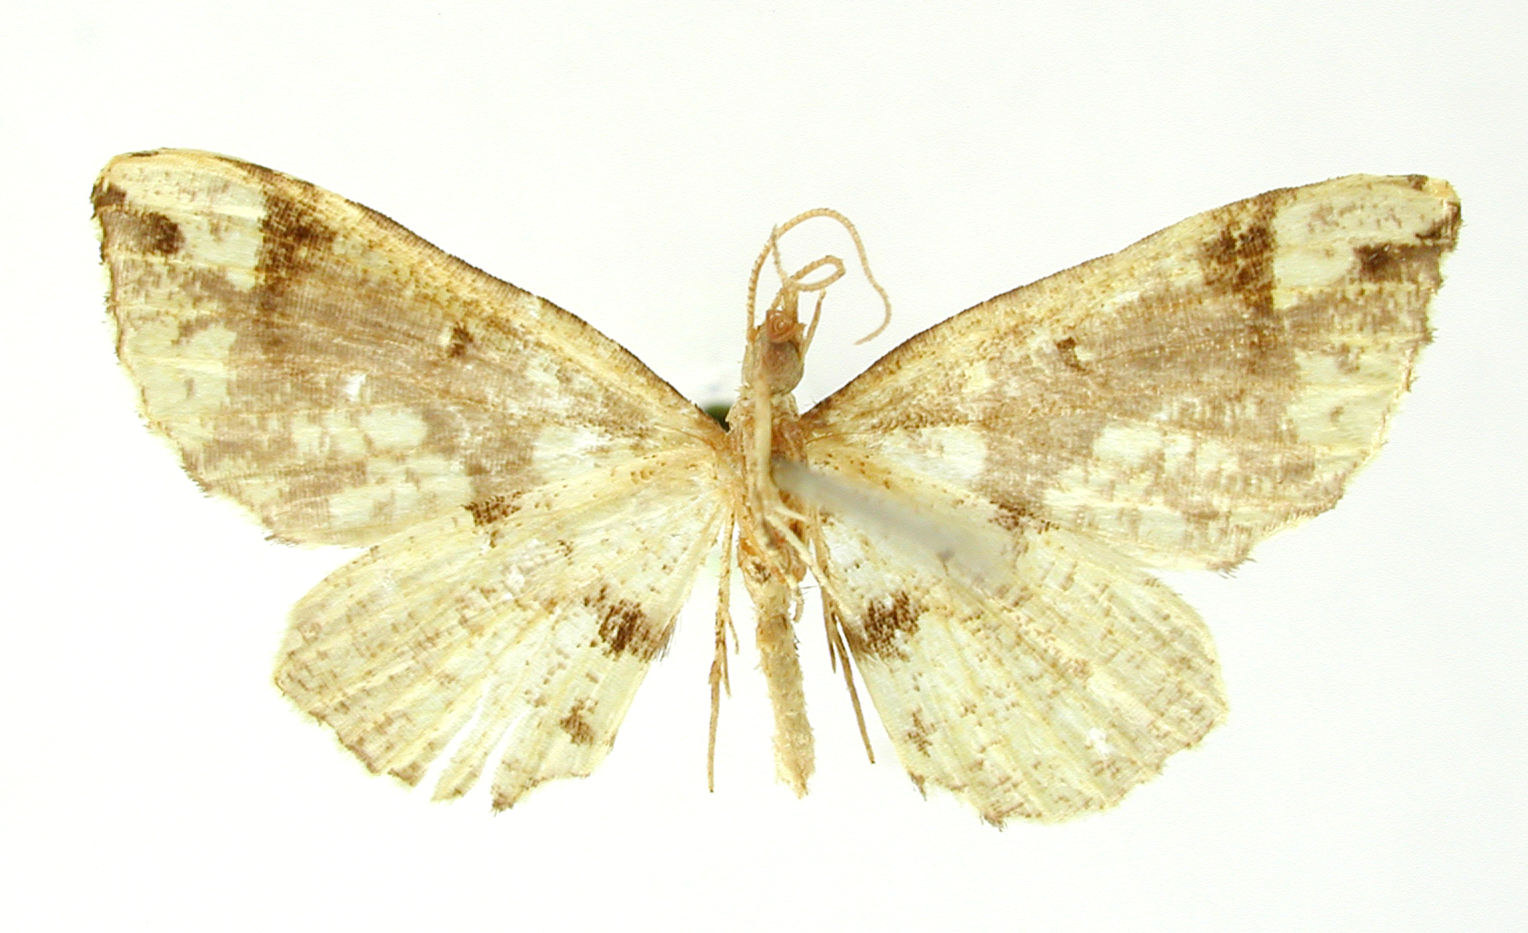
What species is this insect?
Psaliodes exuberans
